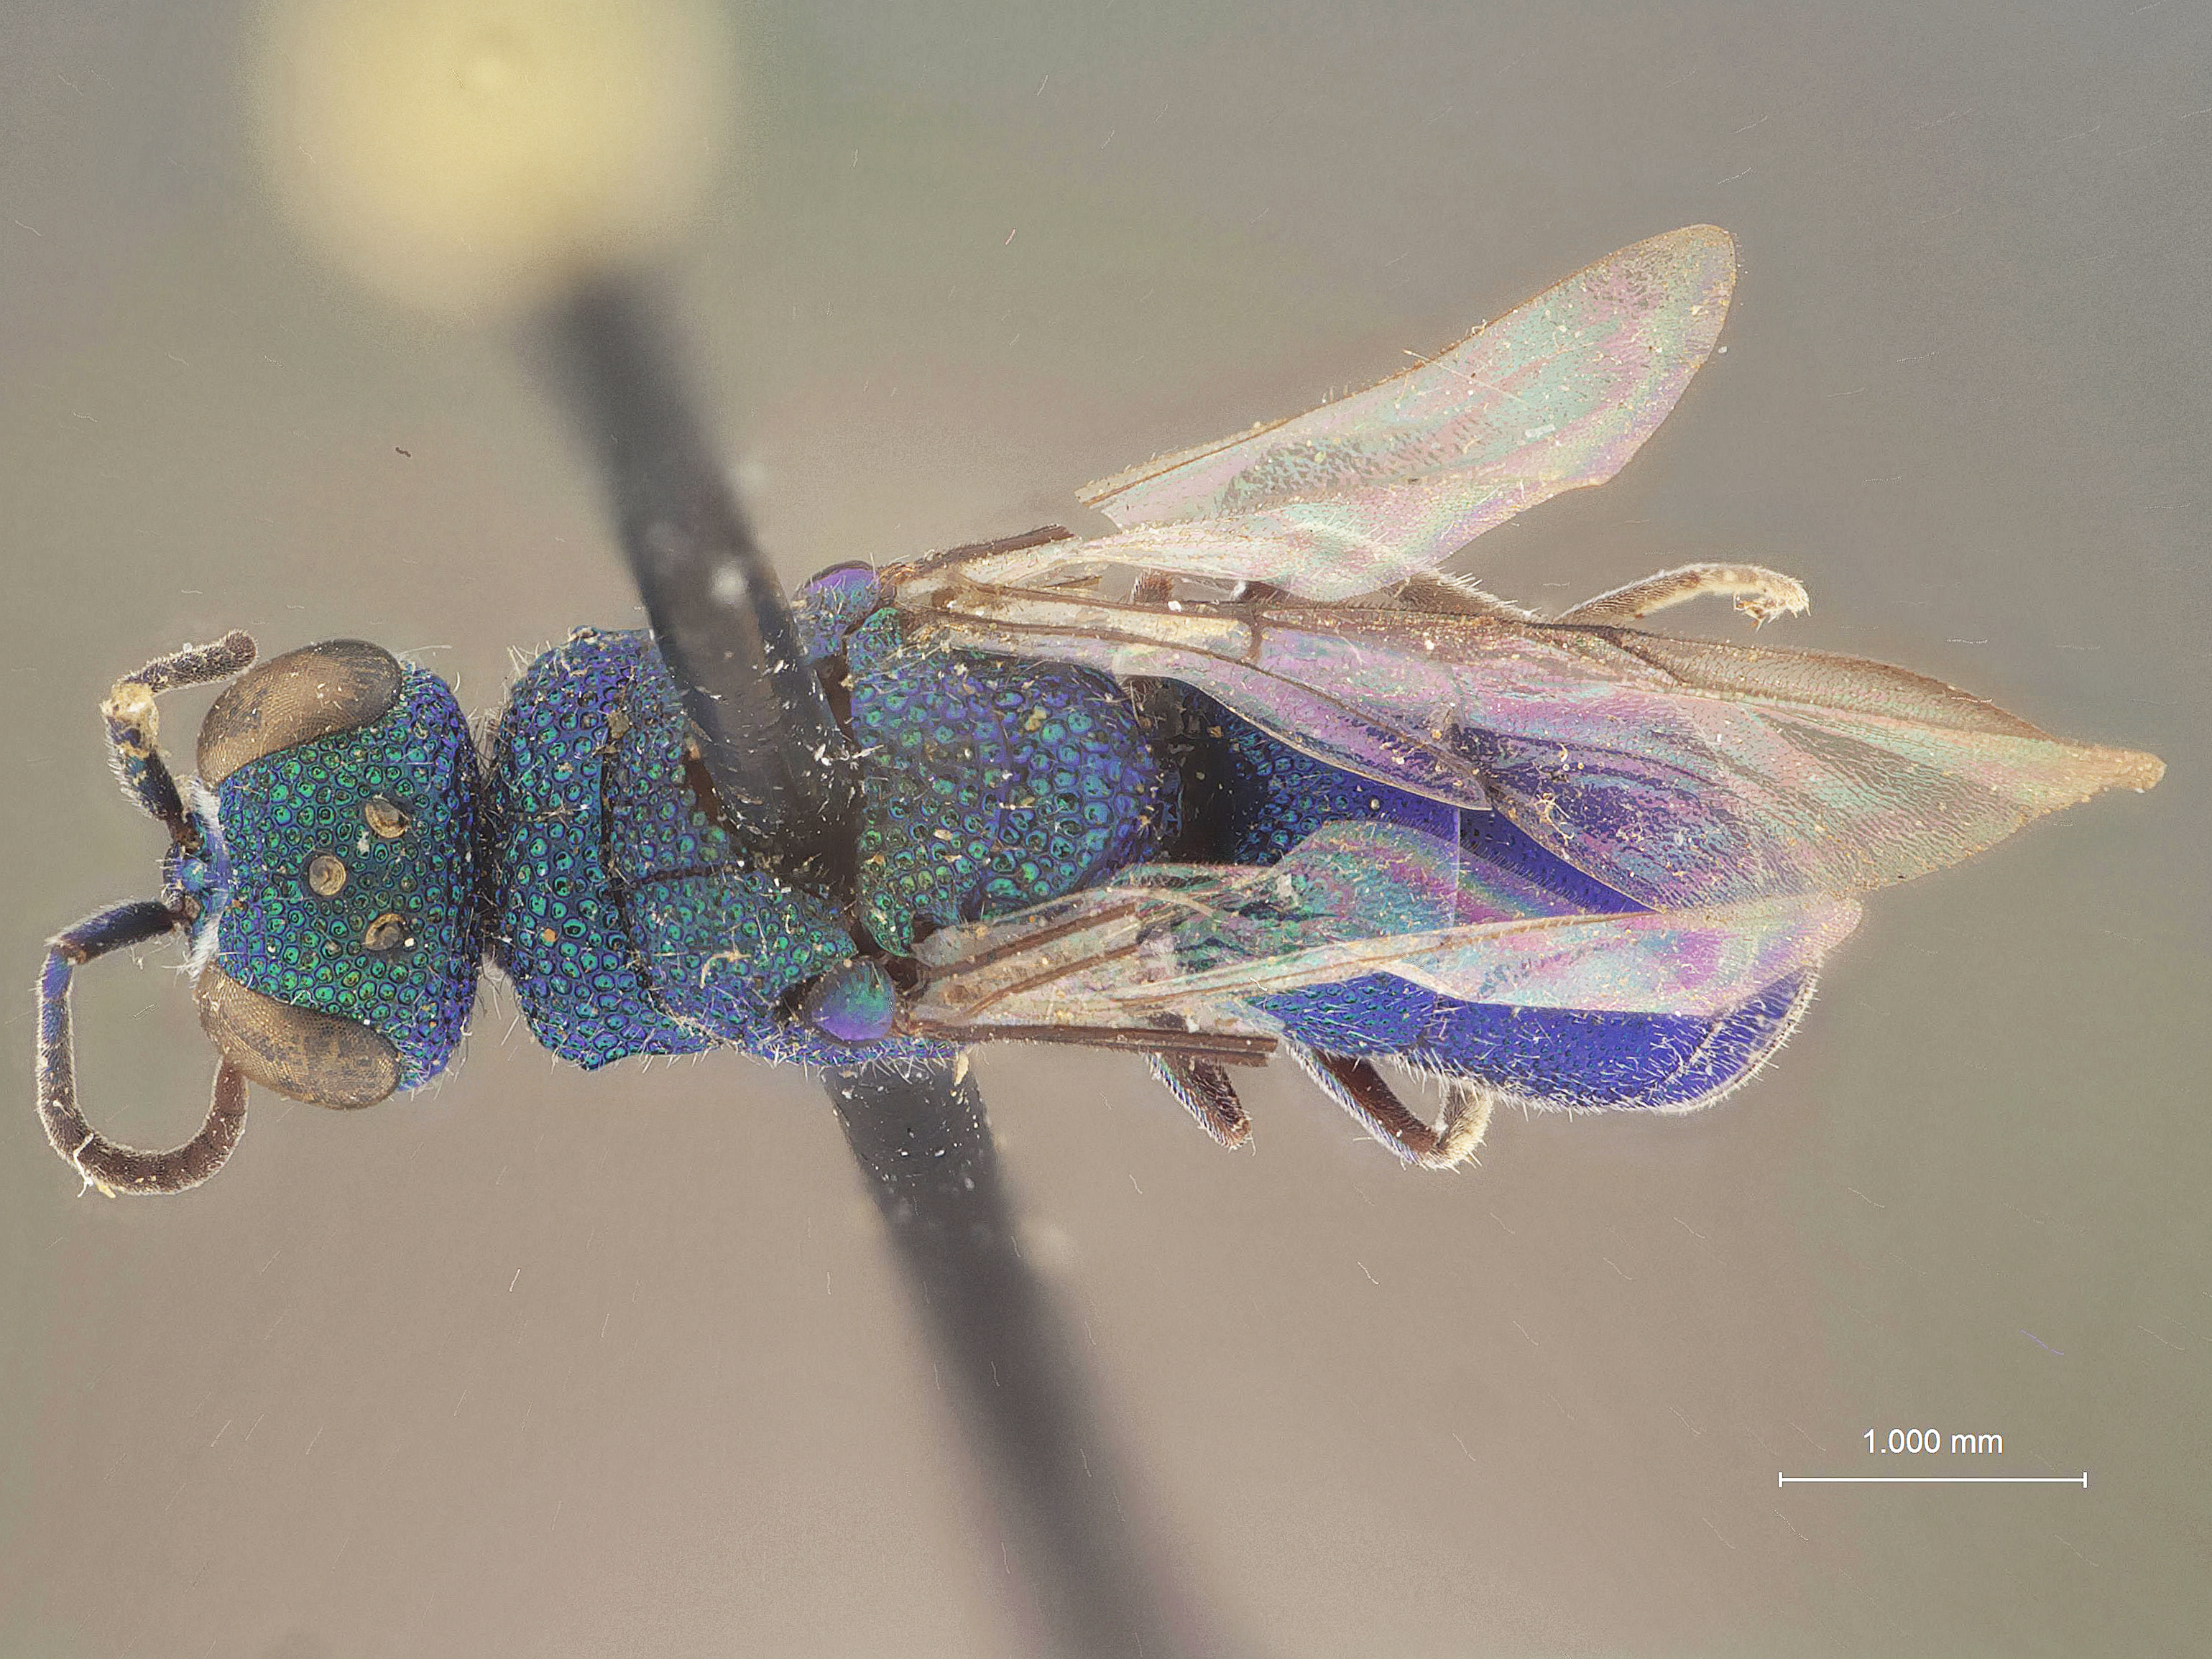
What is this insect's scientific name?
Primeuchroeus indiacus
